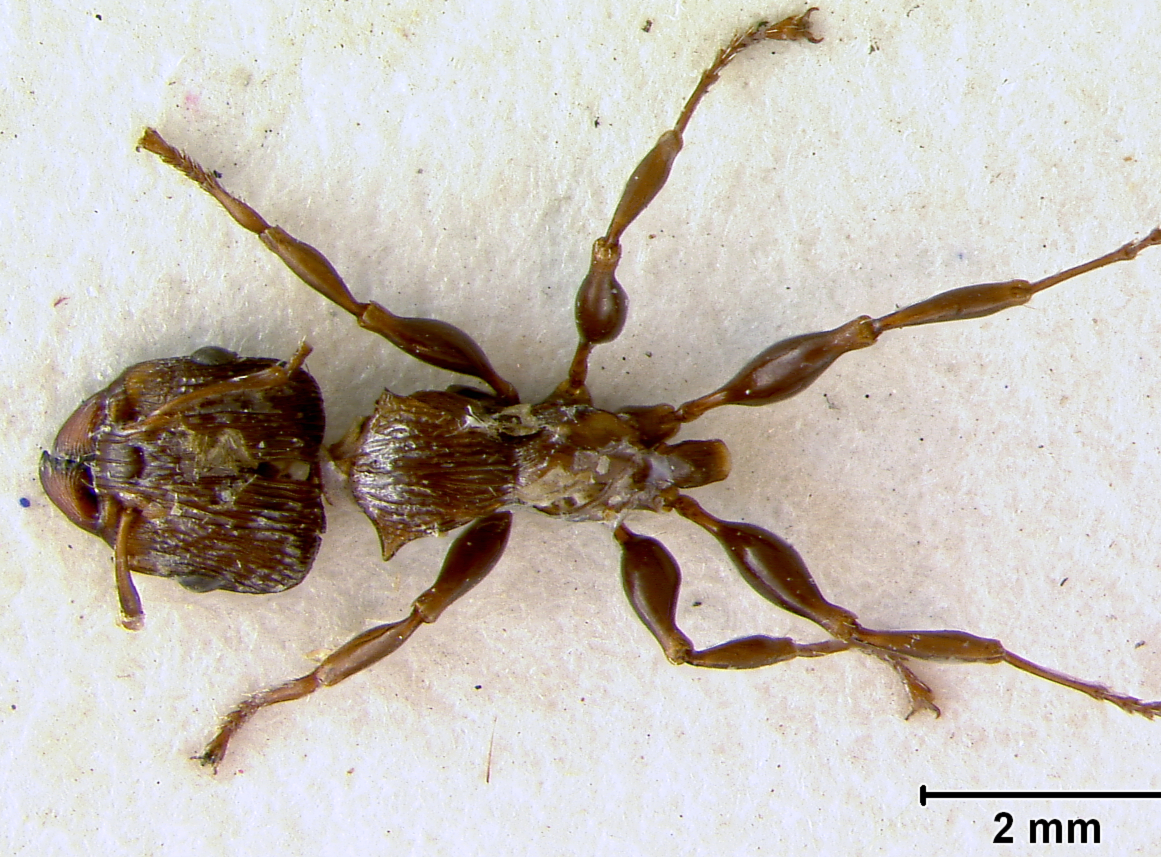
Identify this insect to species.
Podomyrma carinata
